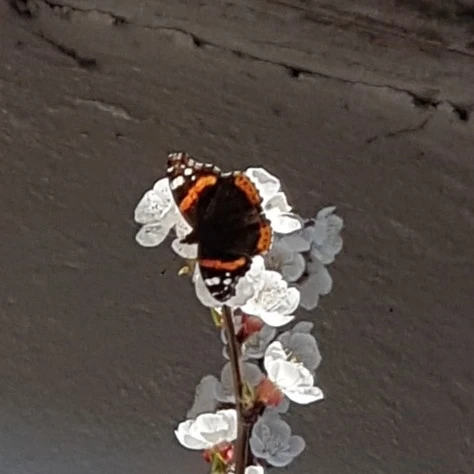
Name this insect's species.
Vanessa atalanta
